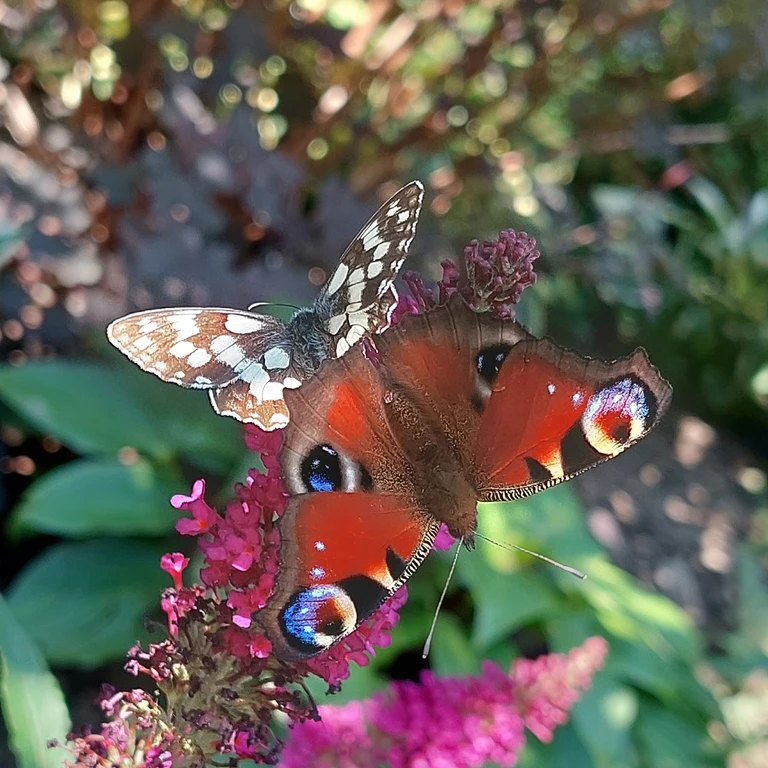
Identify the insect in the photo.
Aglais io
